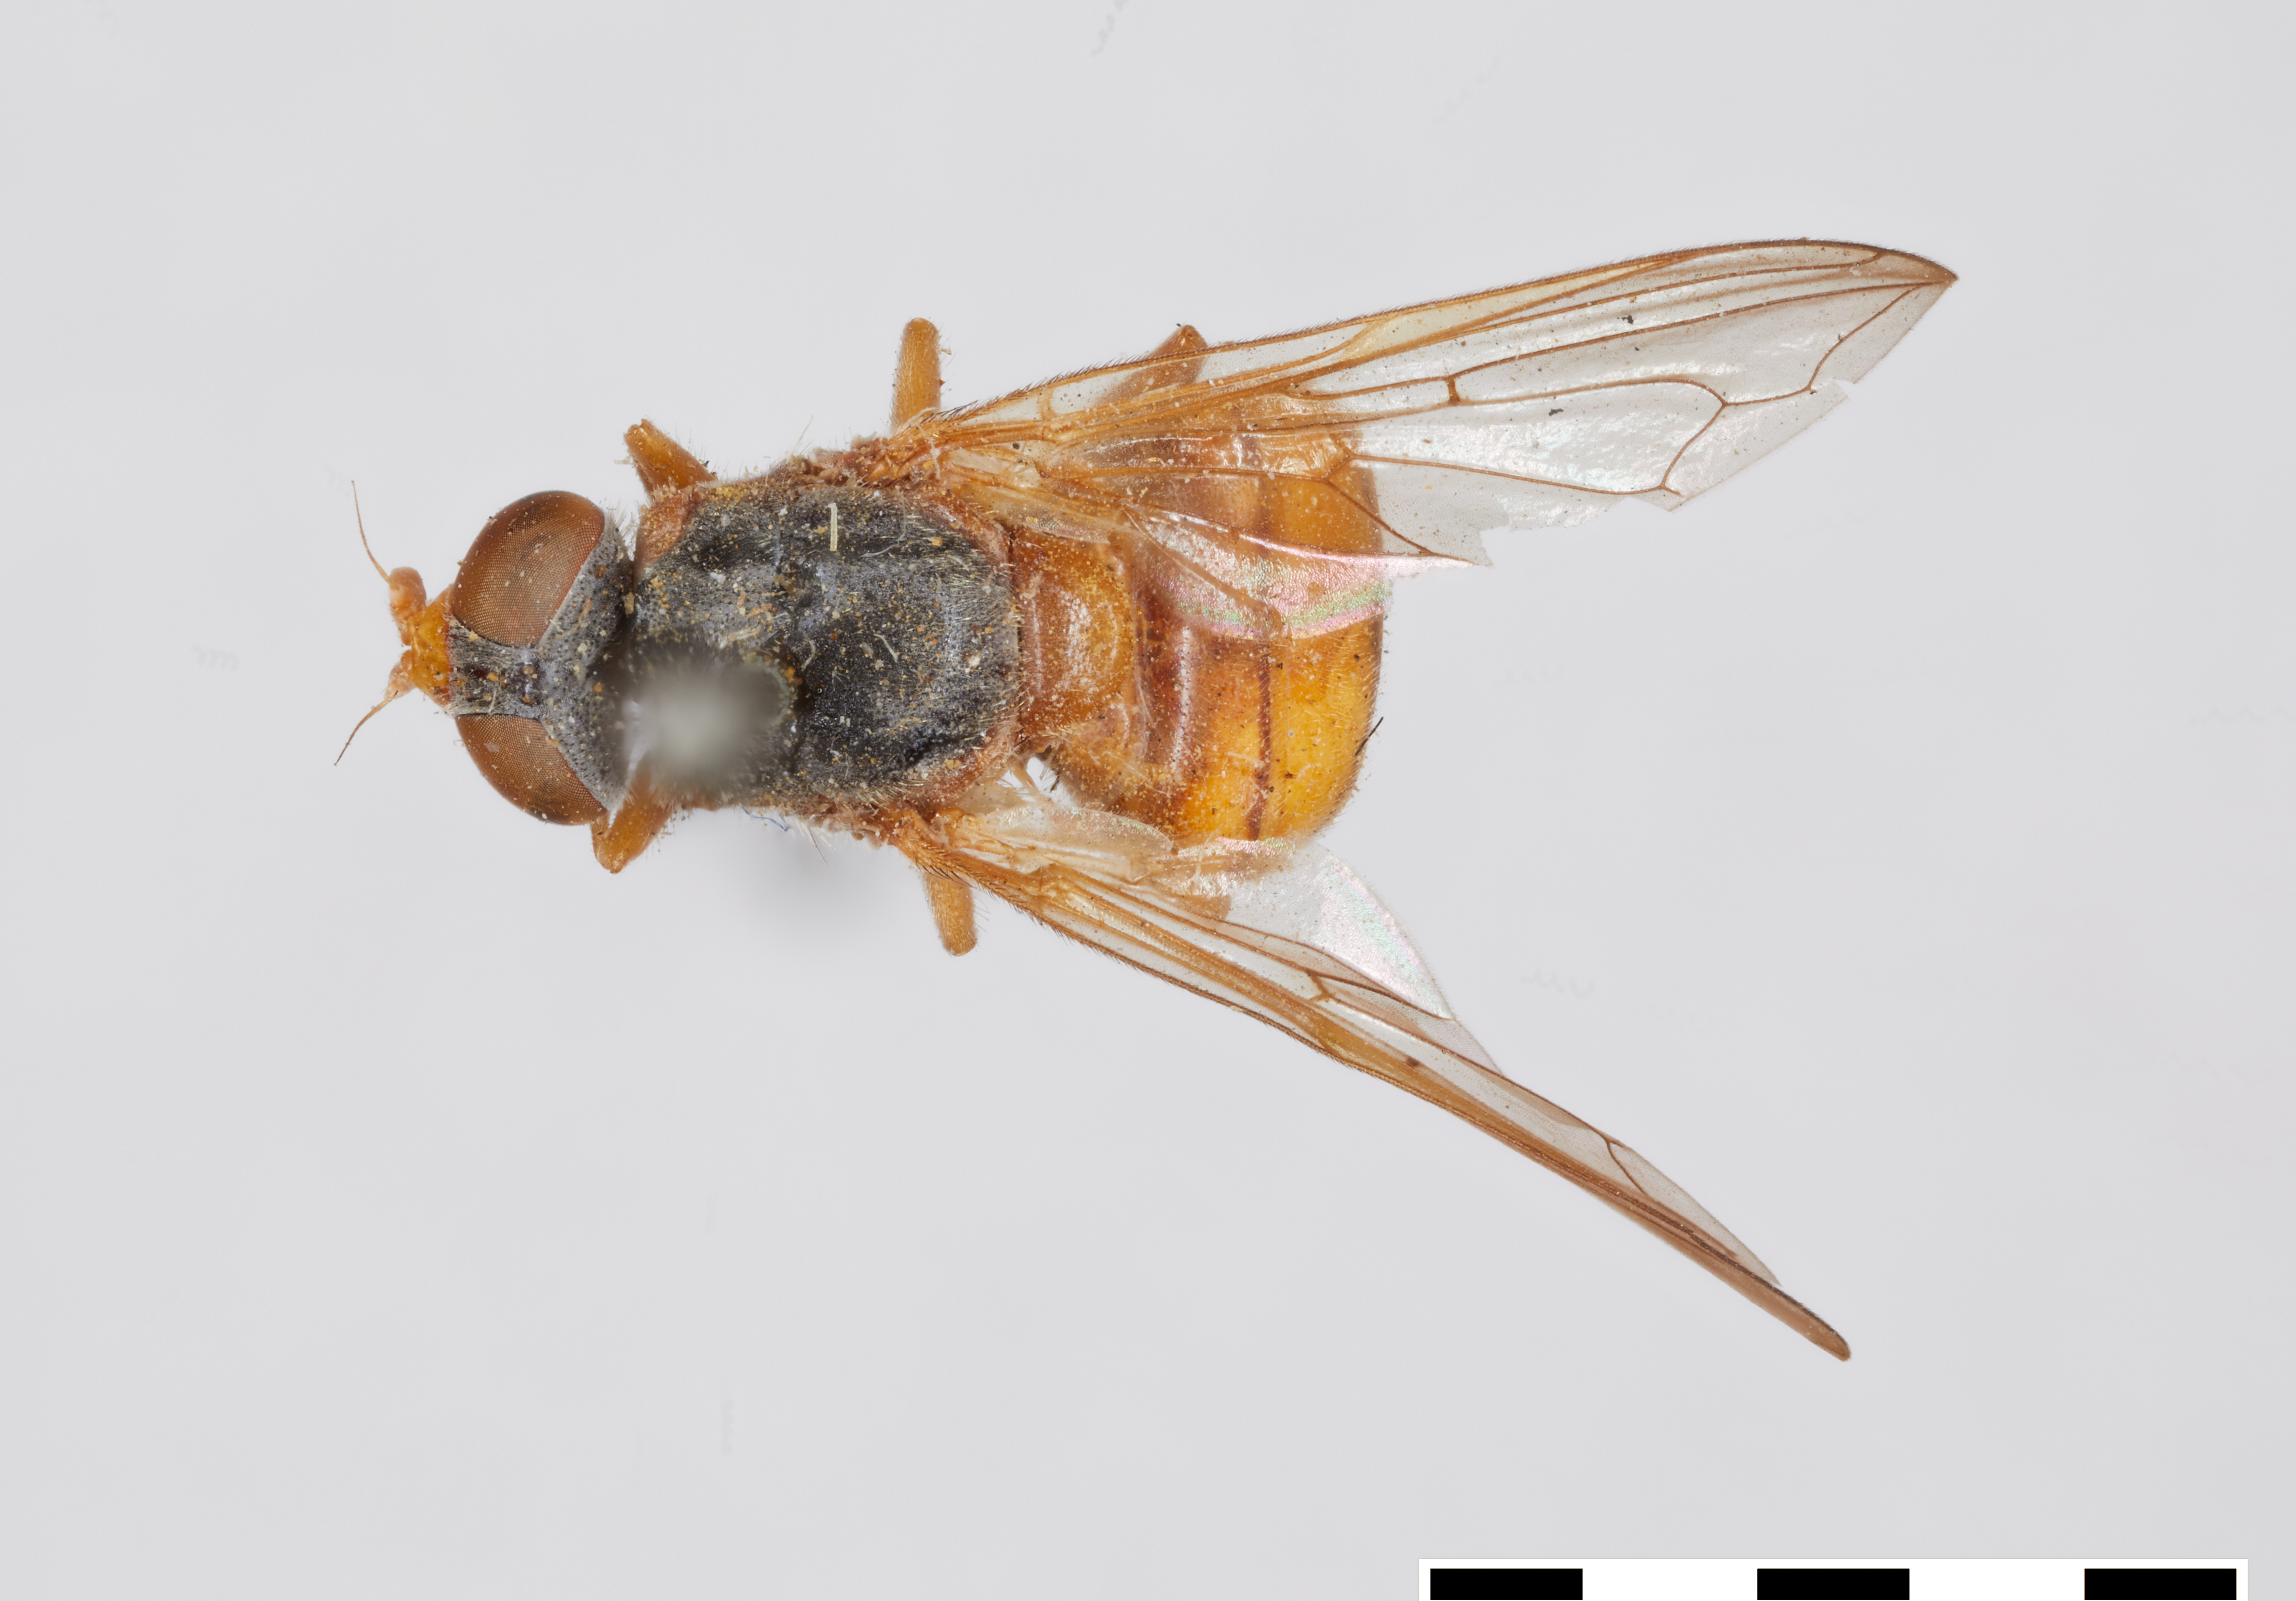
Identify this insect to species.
Brachyopa media
